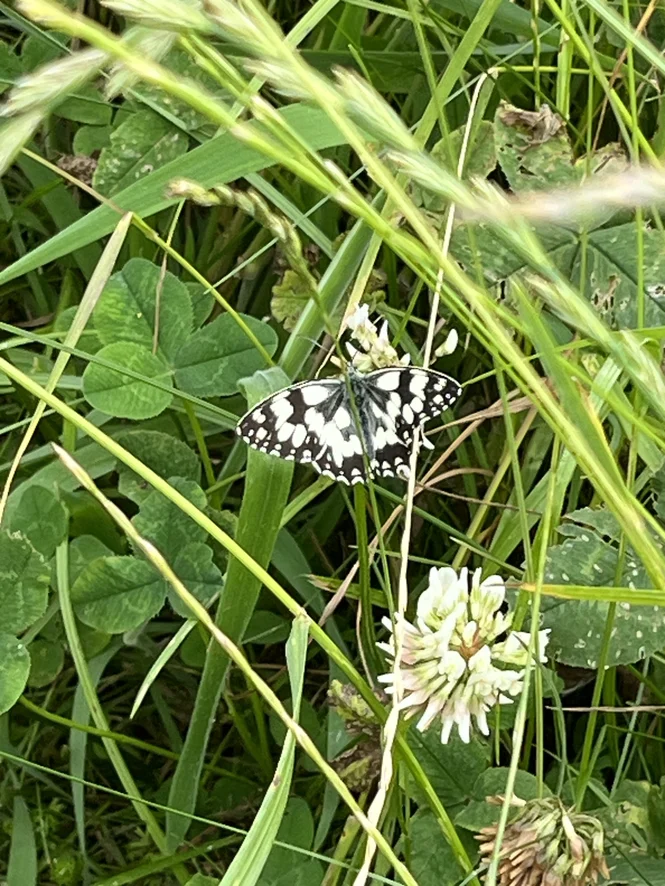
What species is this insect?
Melanargia galathea
